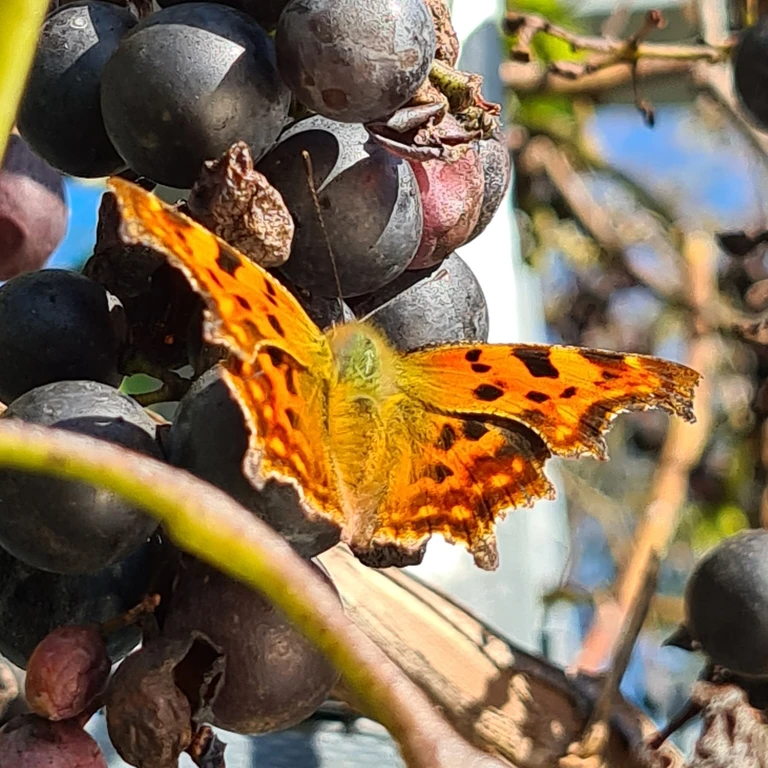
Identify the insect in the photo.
Polygonia c-album
